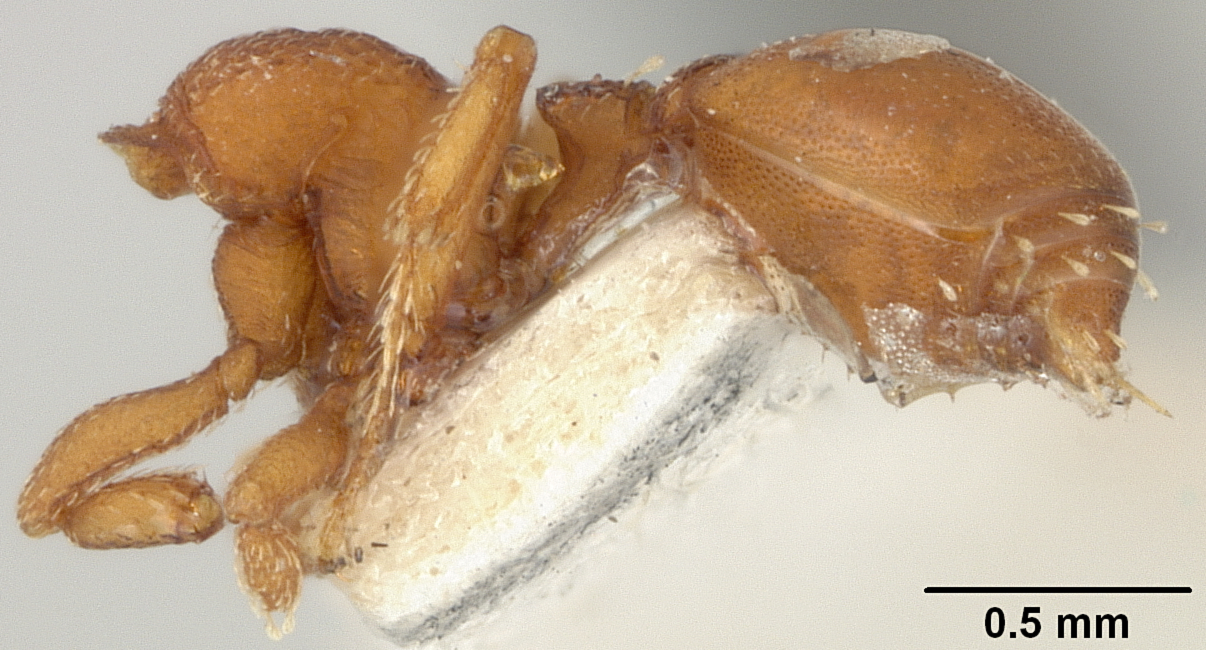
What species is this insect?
Rhopalothrix simoni
